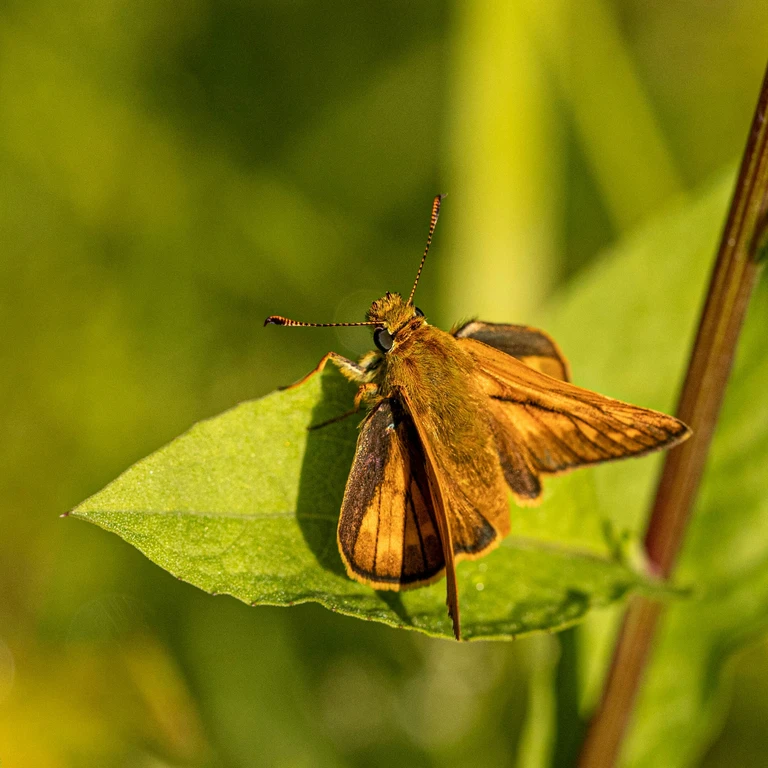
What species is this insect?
Ochlodes sylvanus (also Ochlodes venata)
